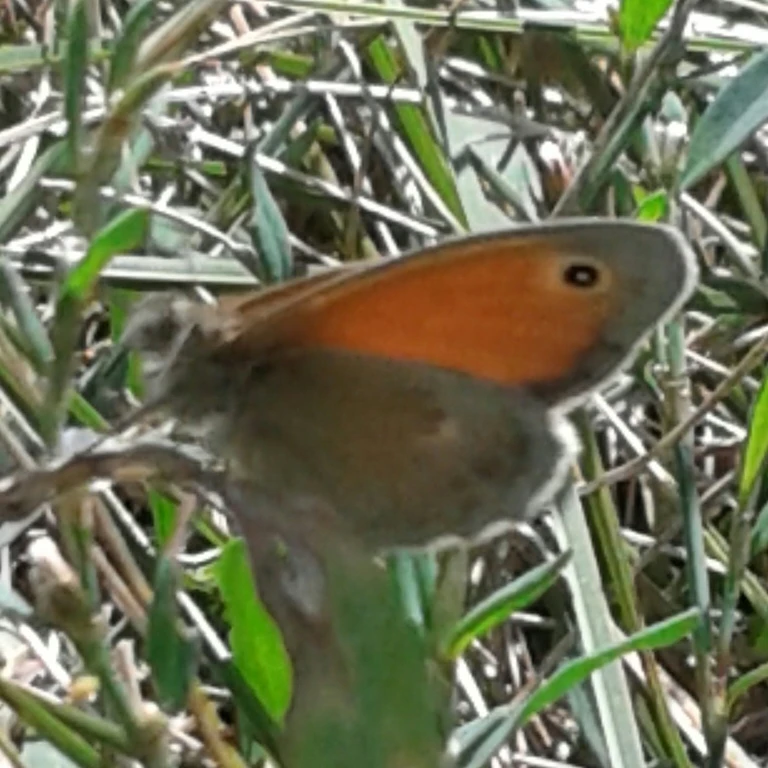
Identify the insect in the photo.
Coenonympha pamphilus
